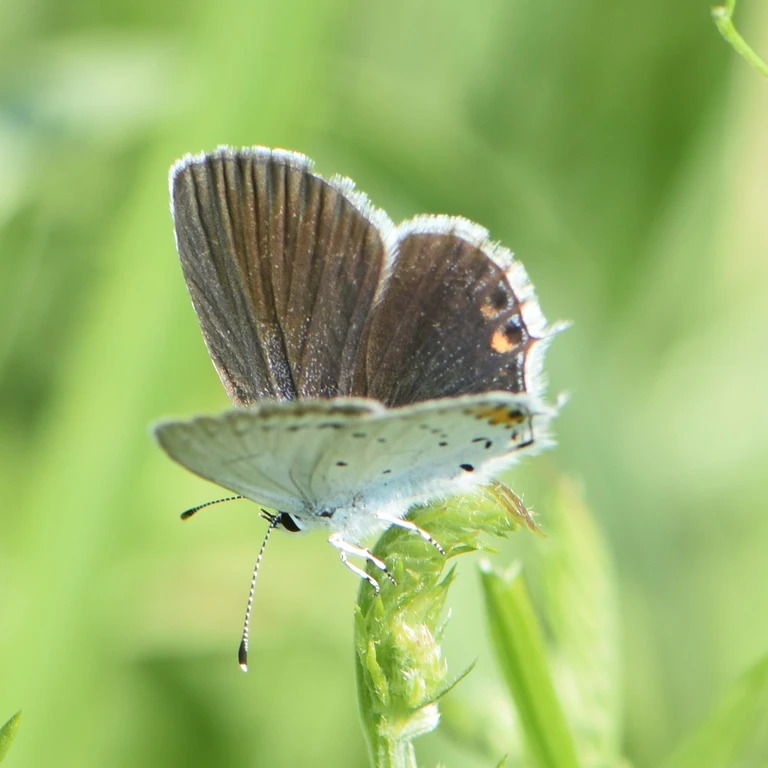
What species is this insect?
Cupido argiades (also Elkalyce argiades)
